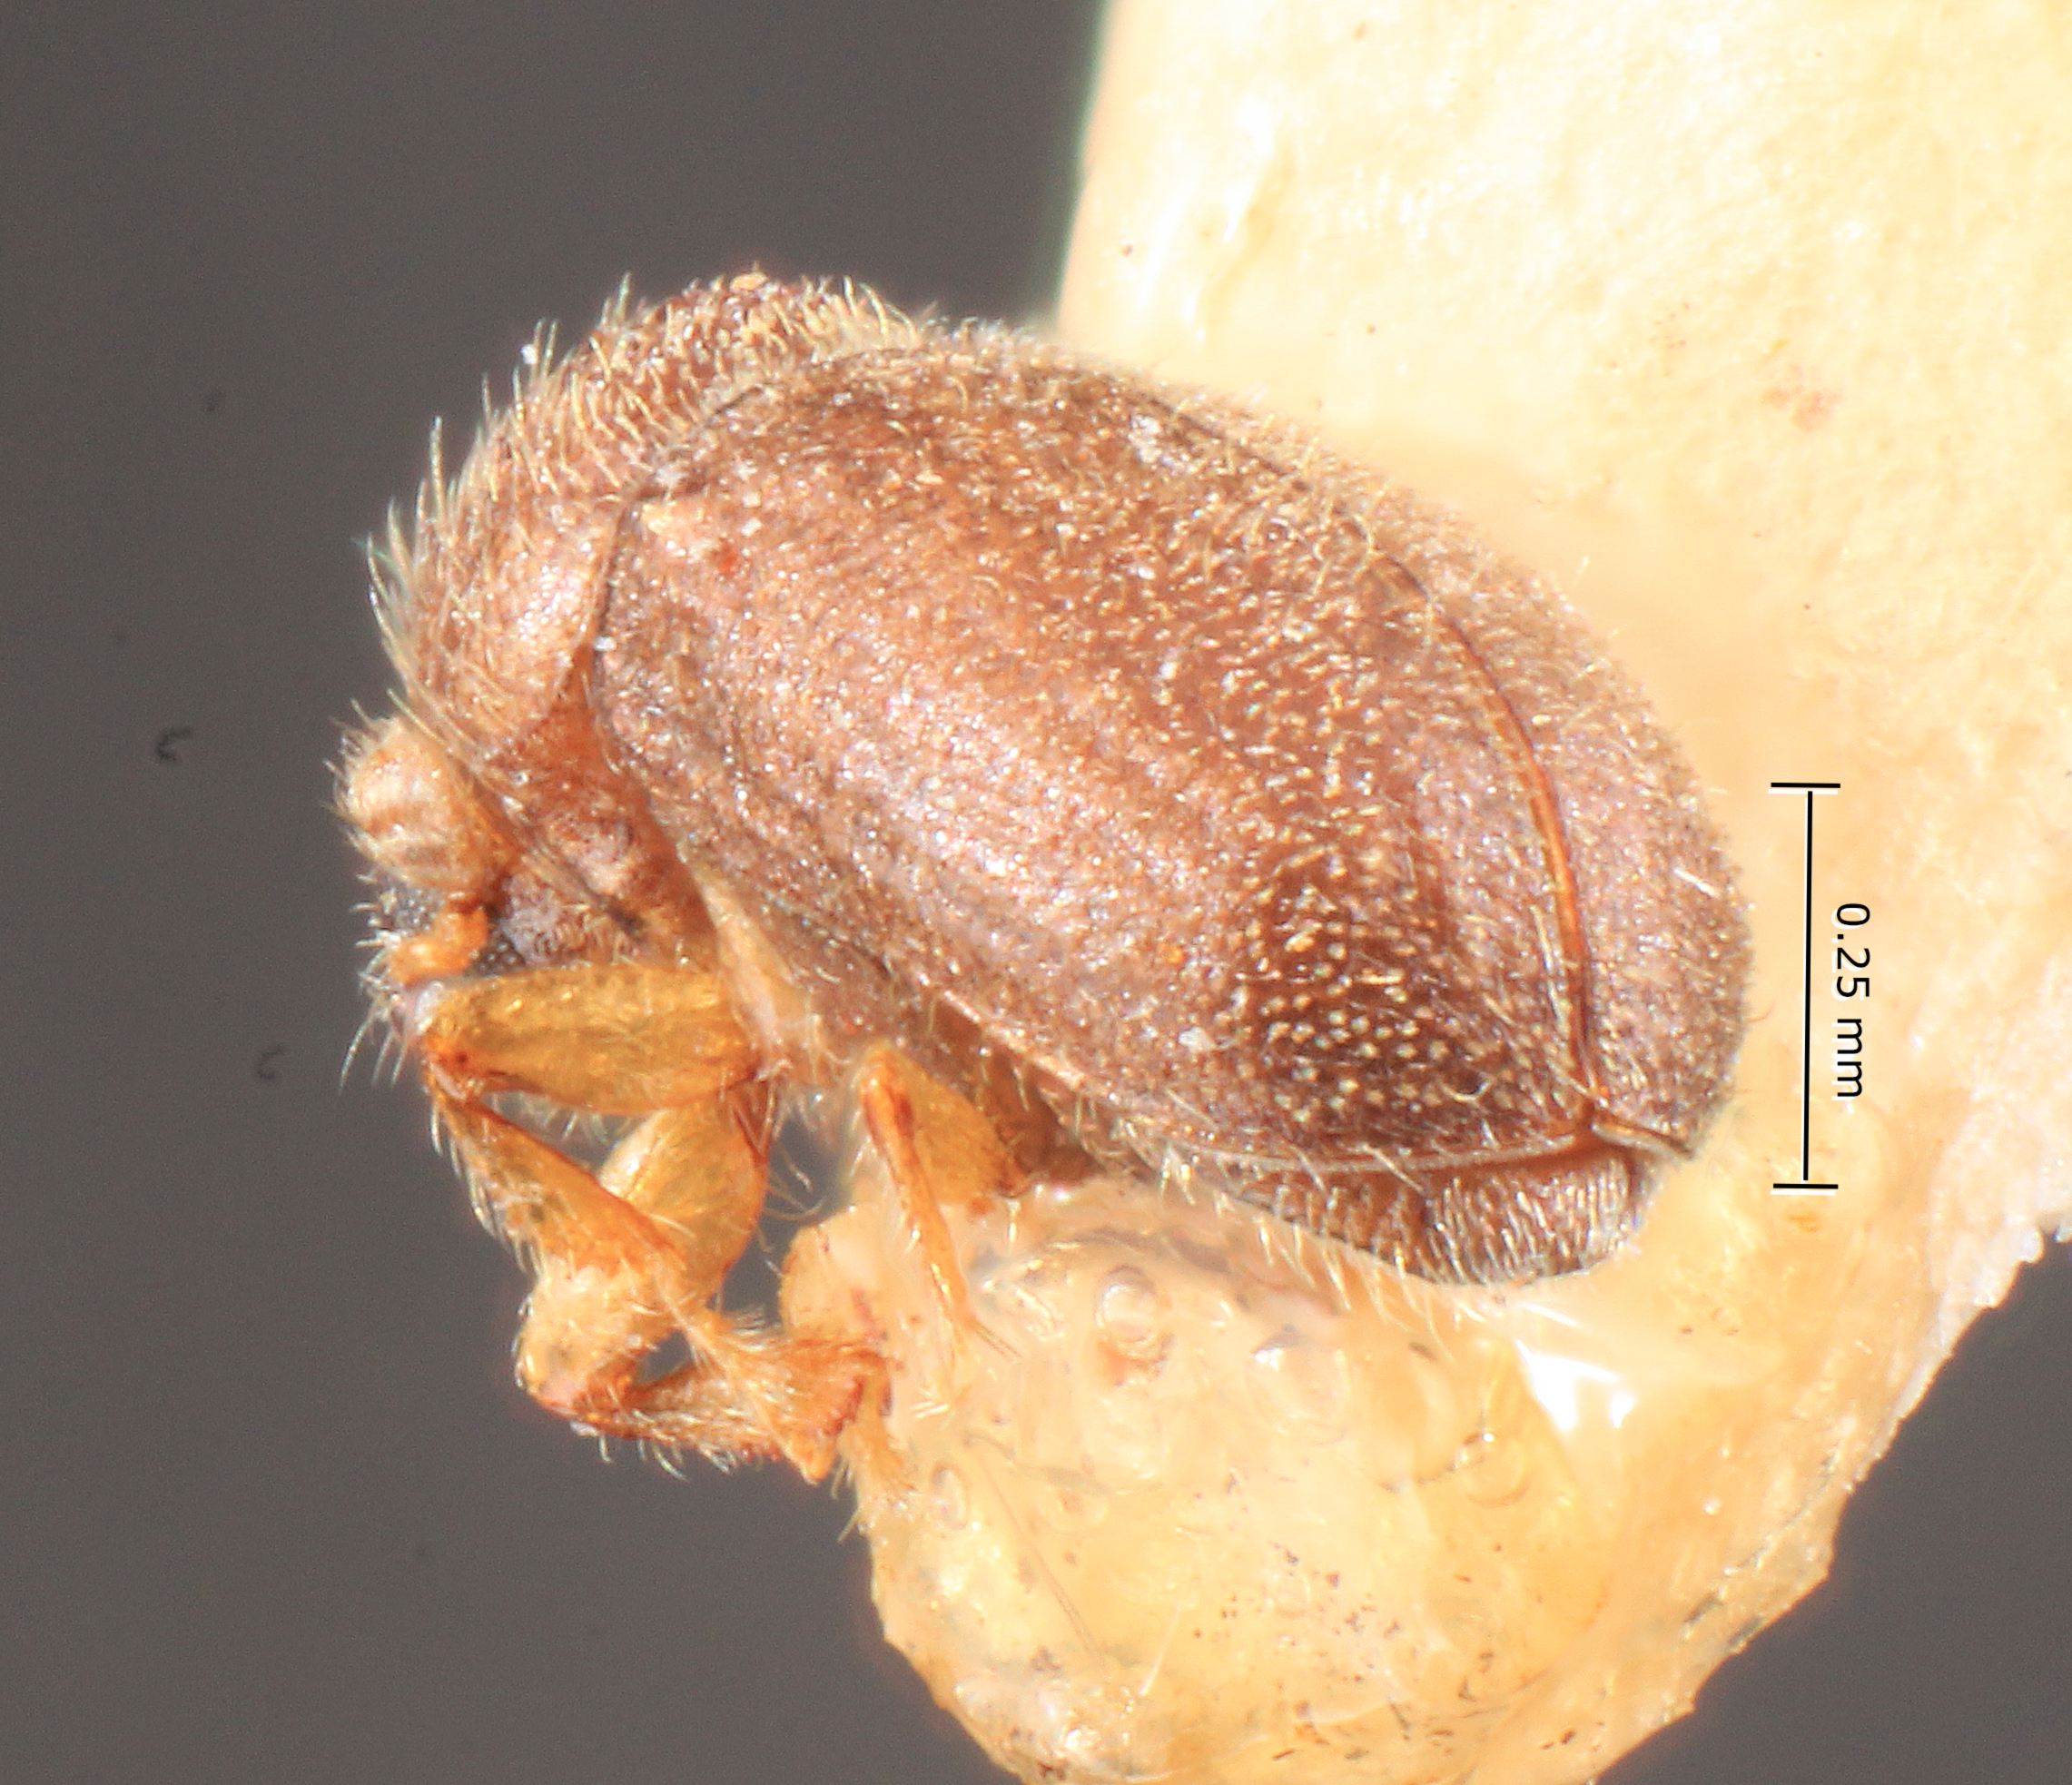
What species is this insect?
Cryphalus mandschuricus
